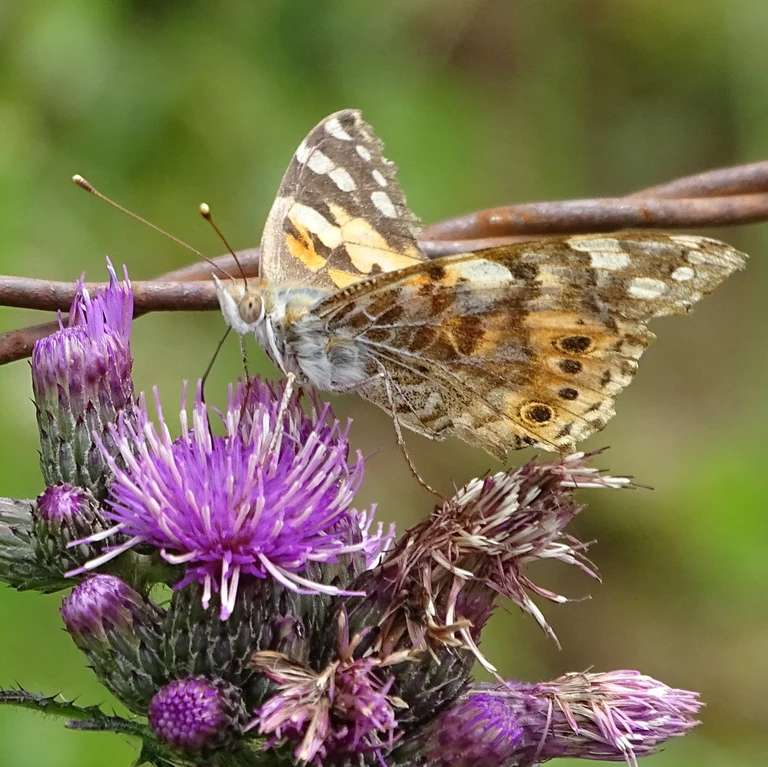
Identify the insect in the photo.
Vanessa cardui
